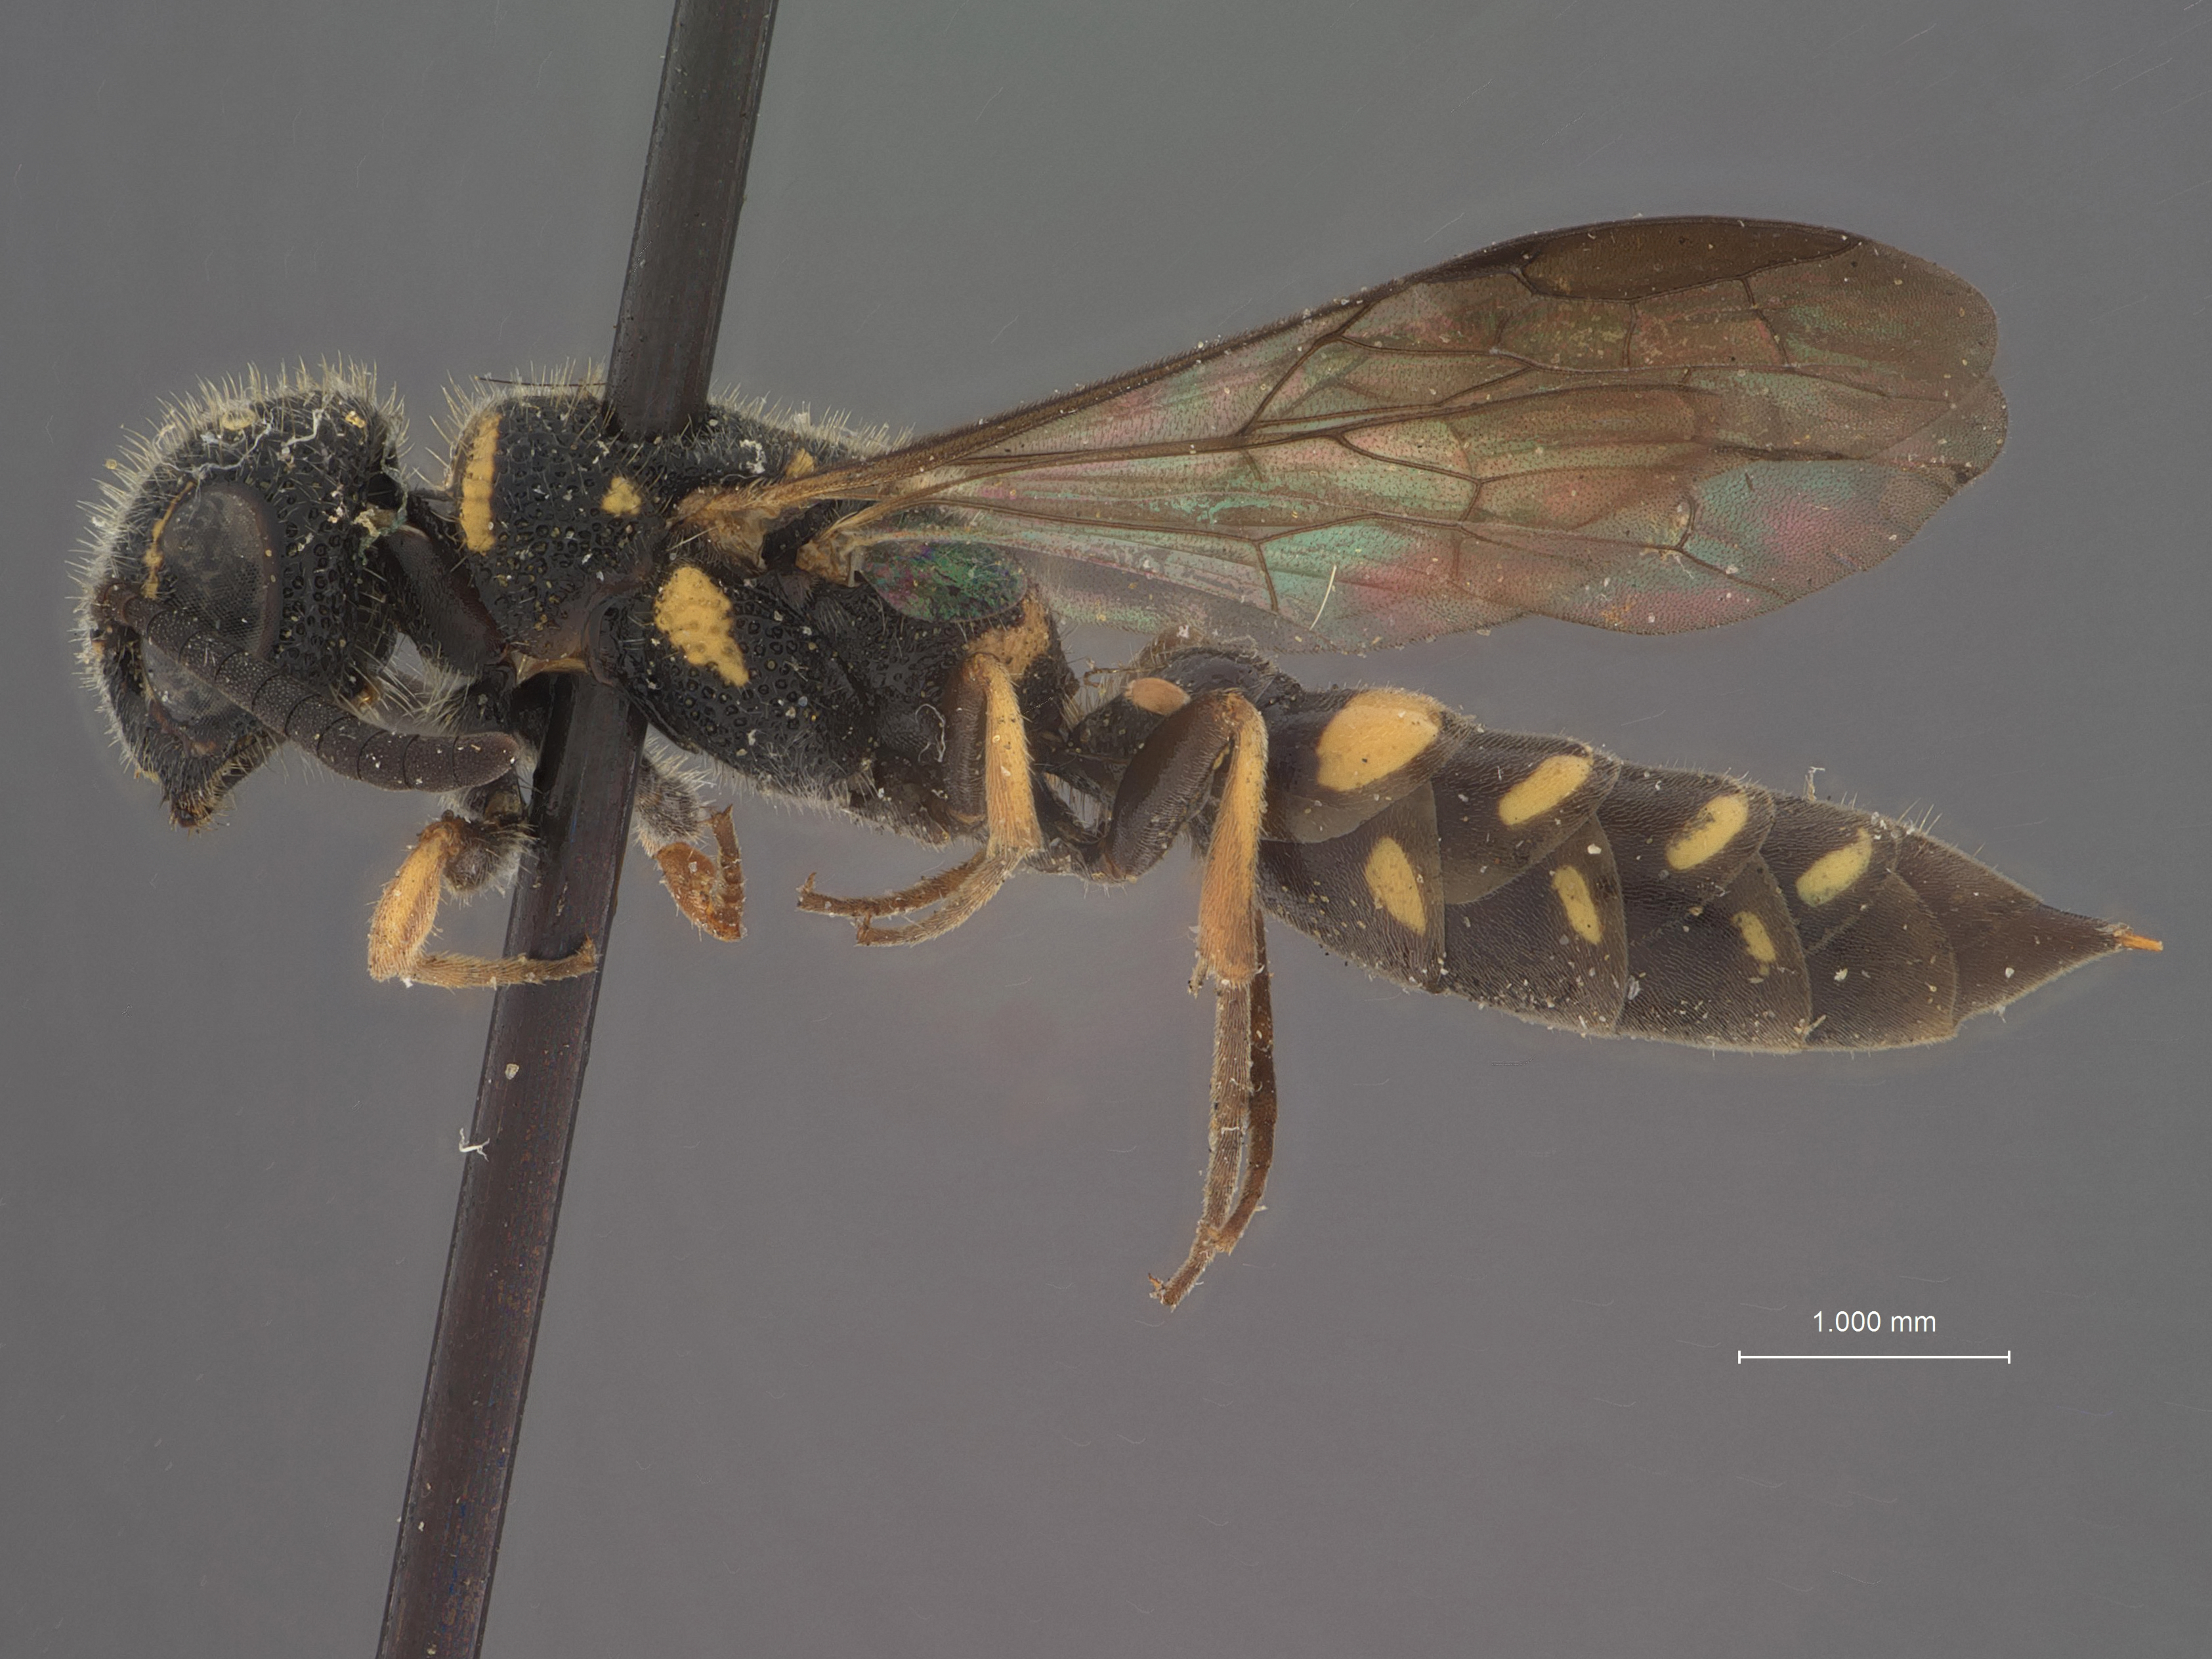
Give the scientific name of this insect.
Sapyga louisi
